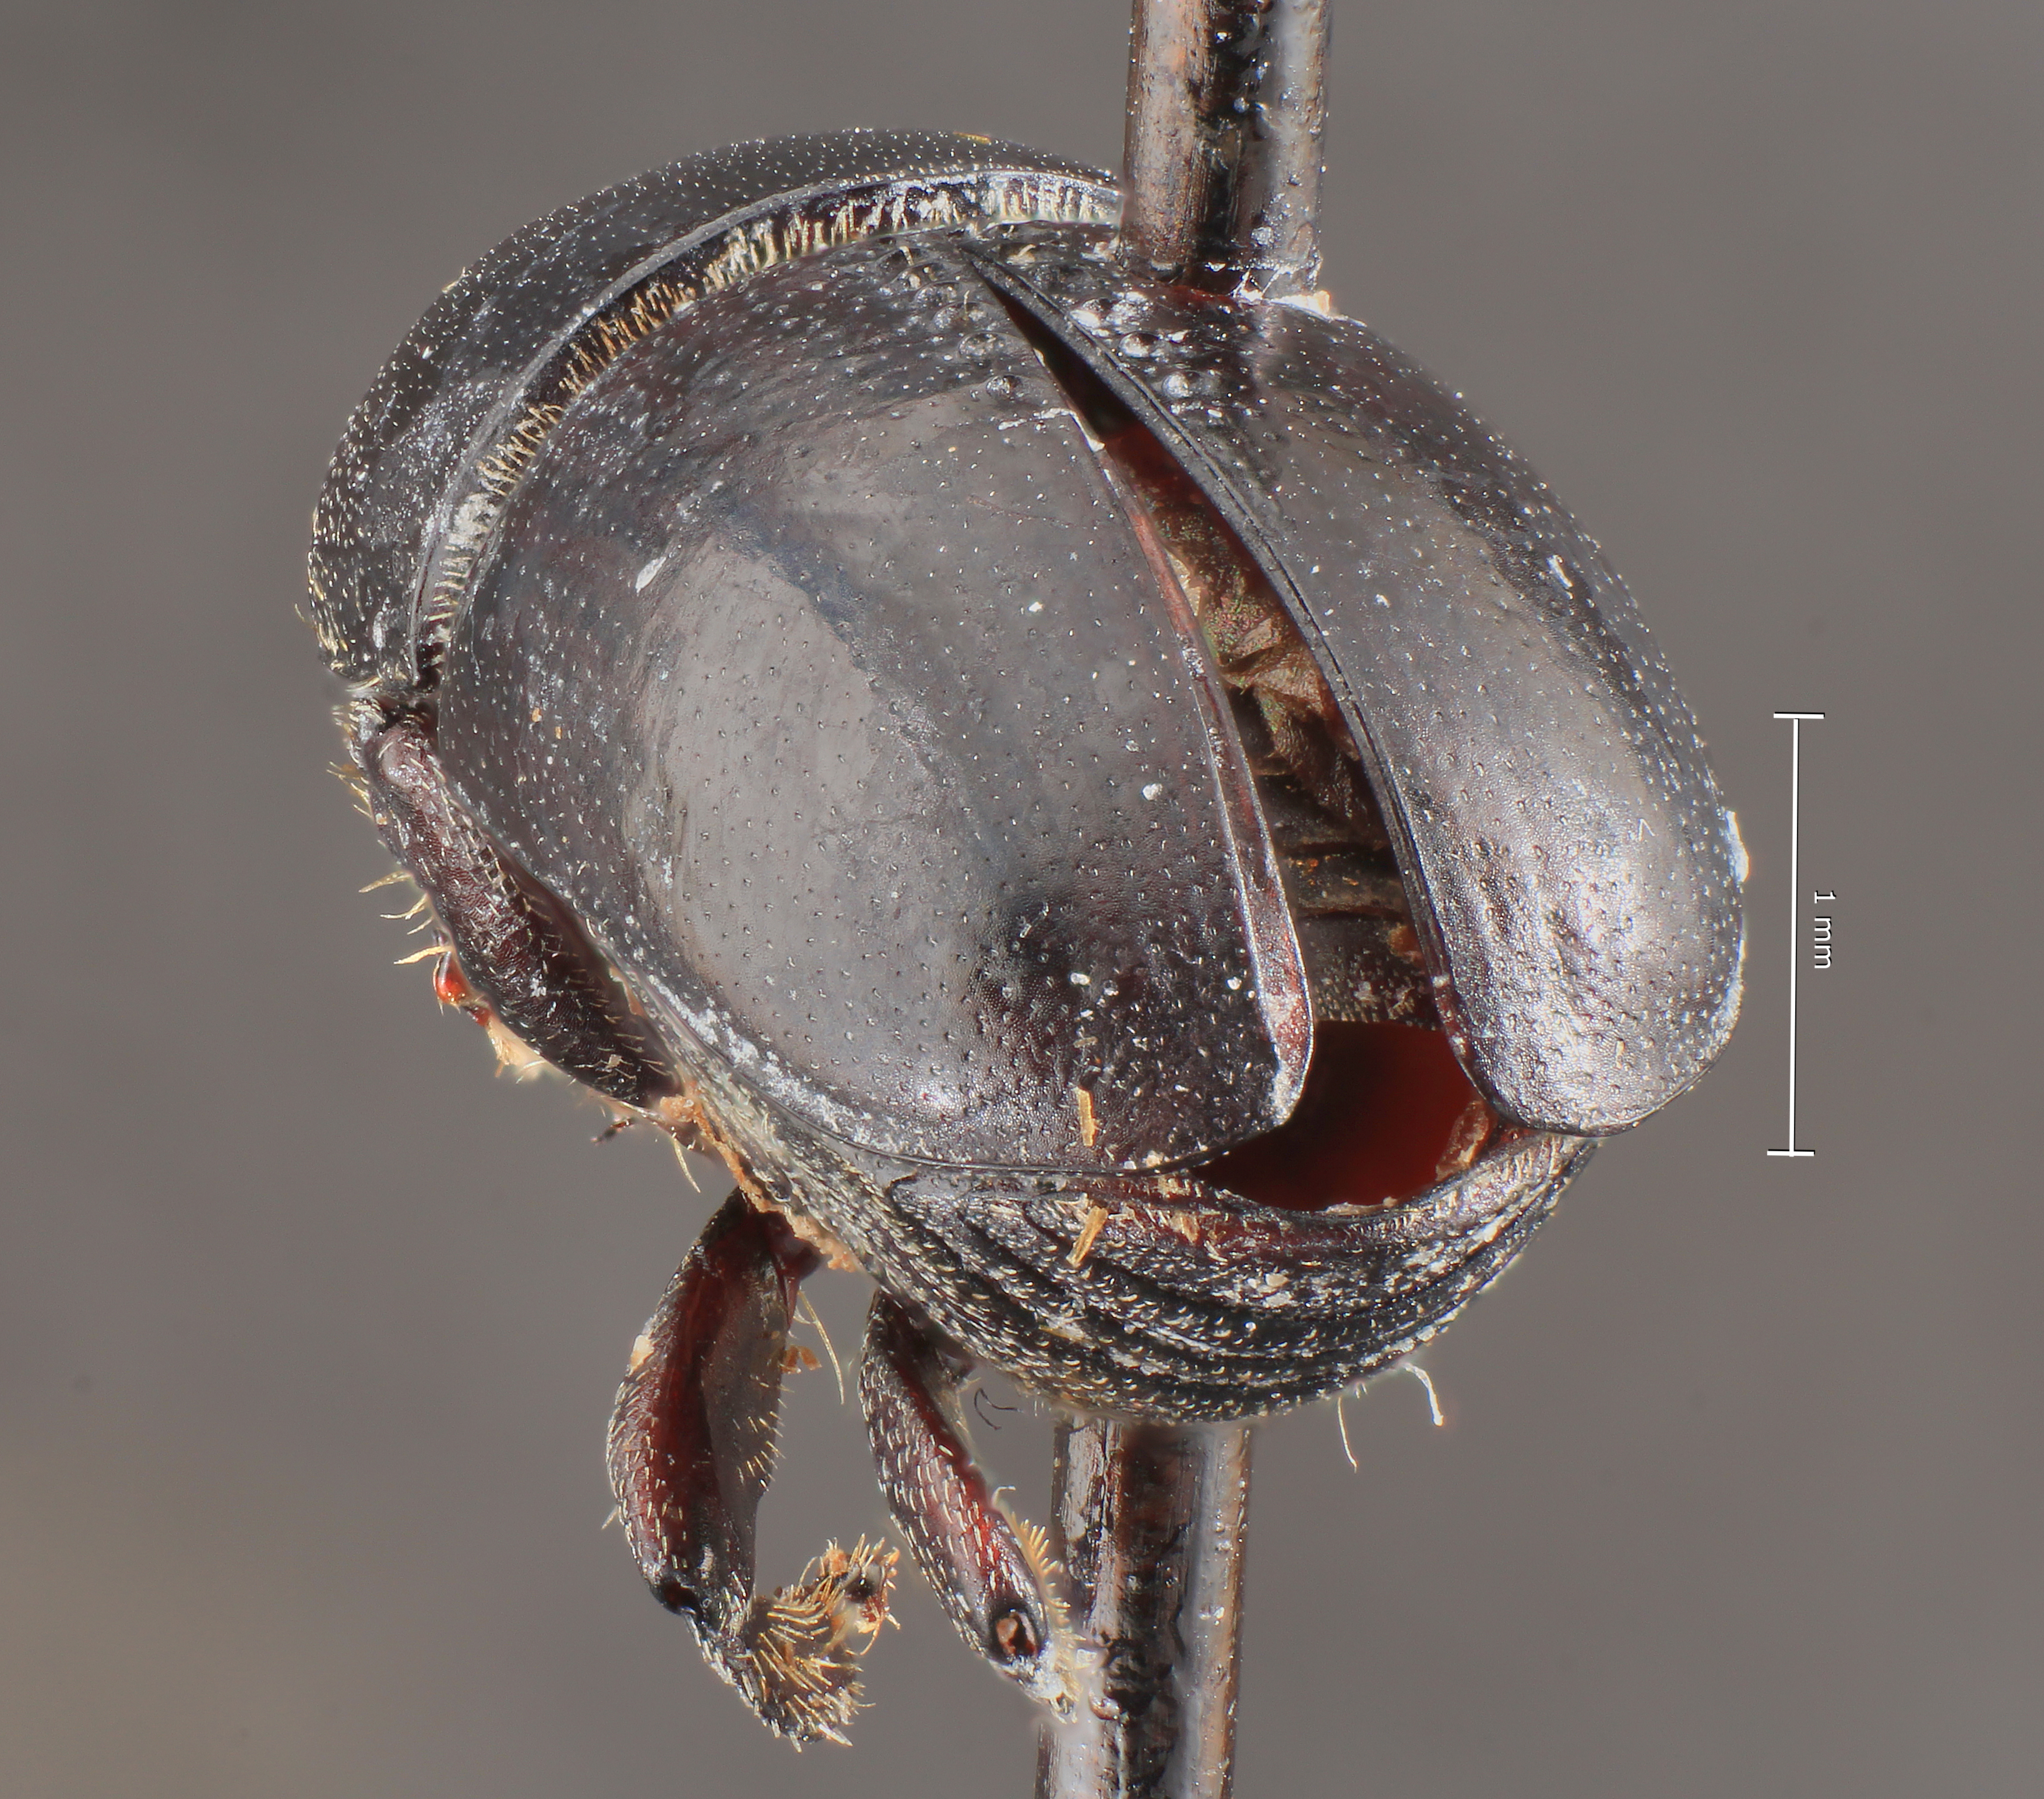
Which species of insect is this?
Camptocerus distinctus
